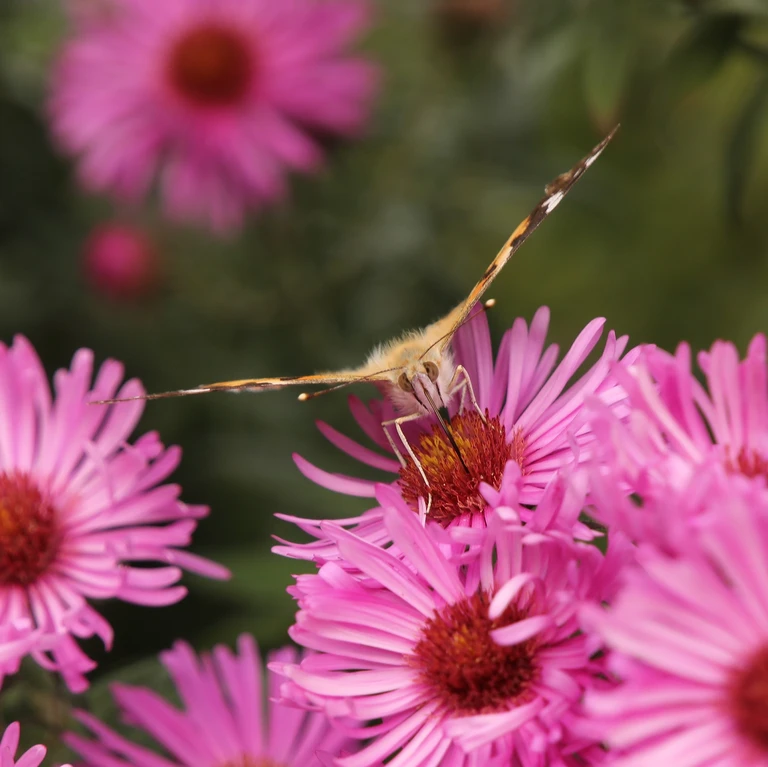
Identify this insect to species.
Vanessa cardui
